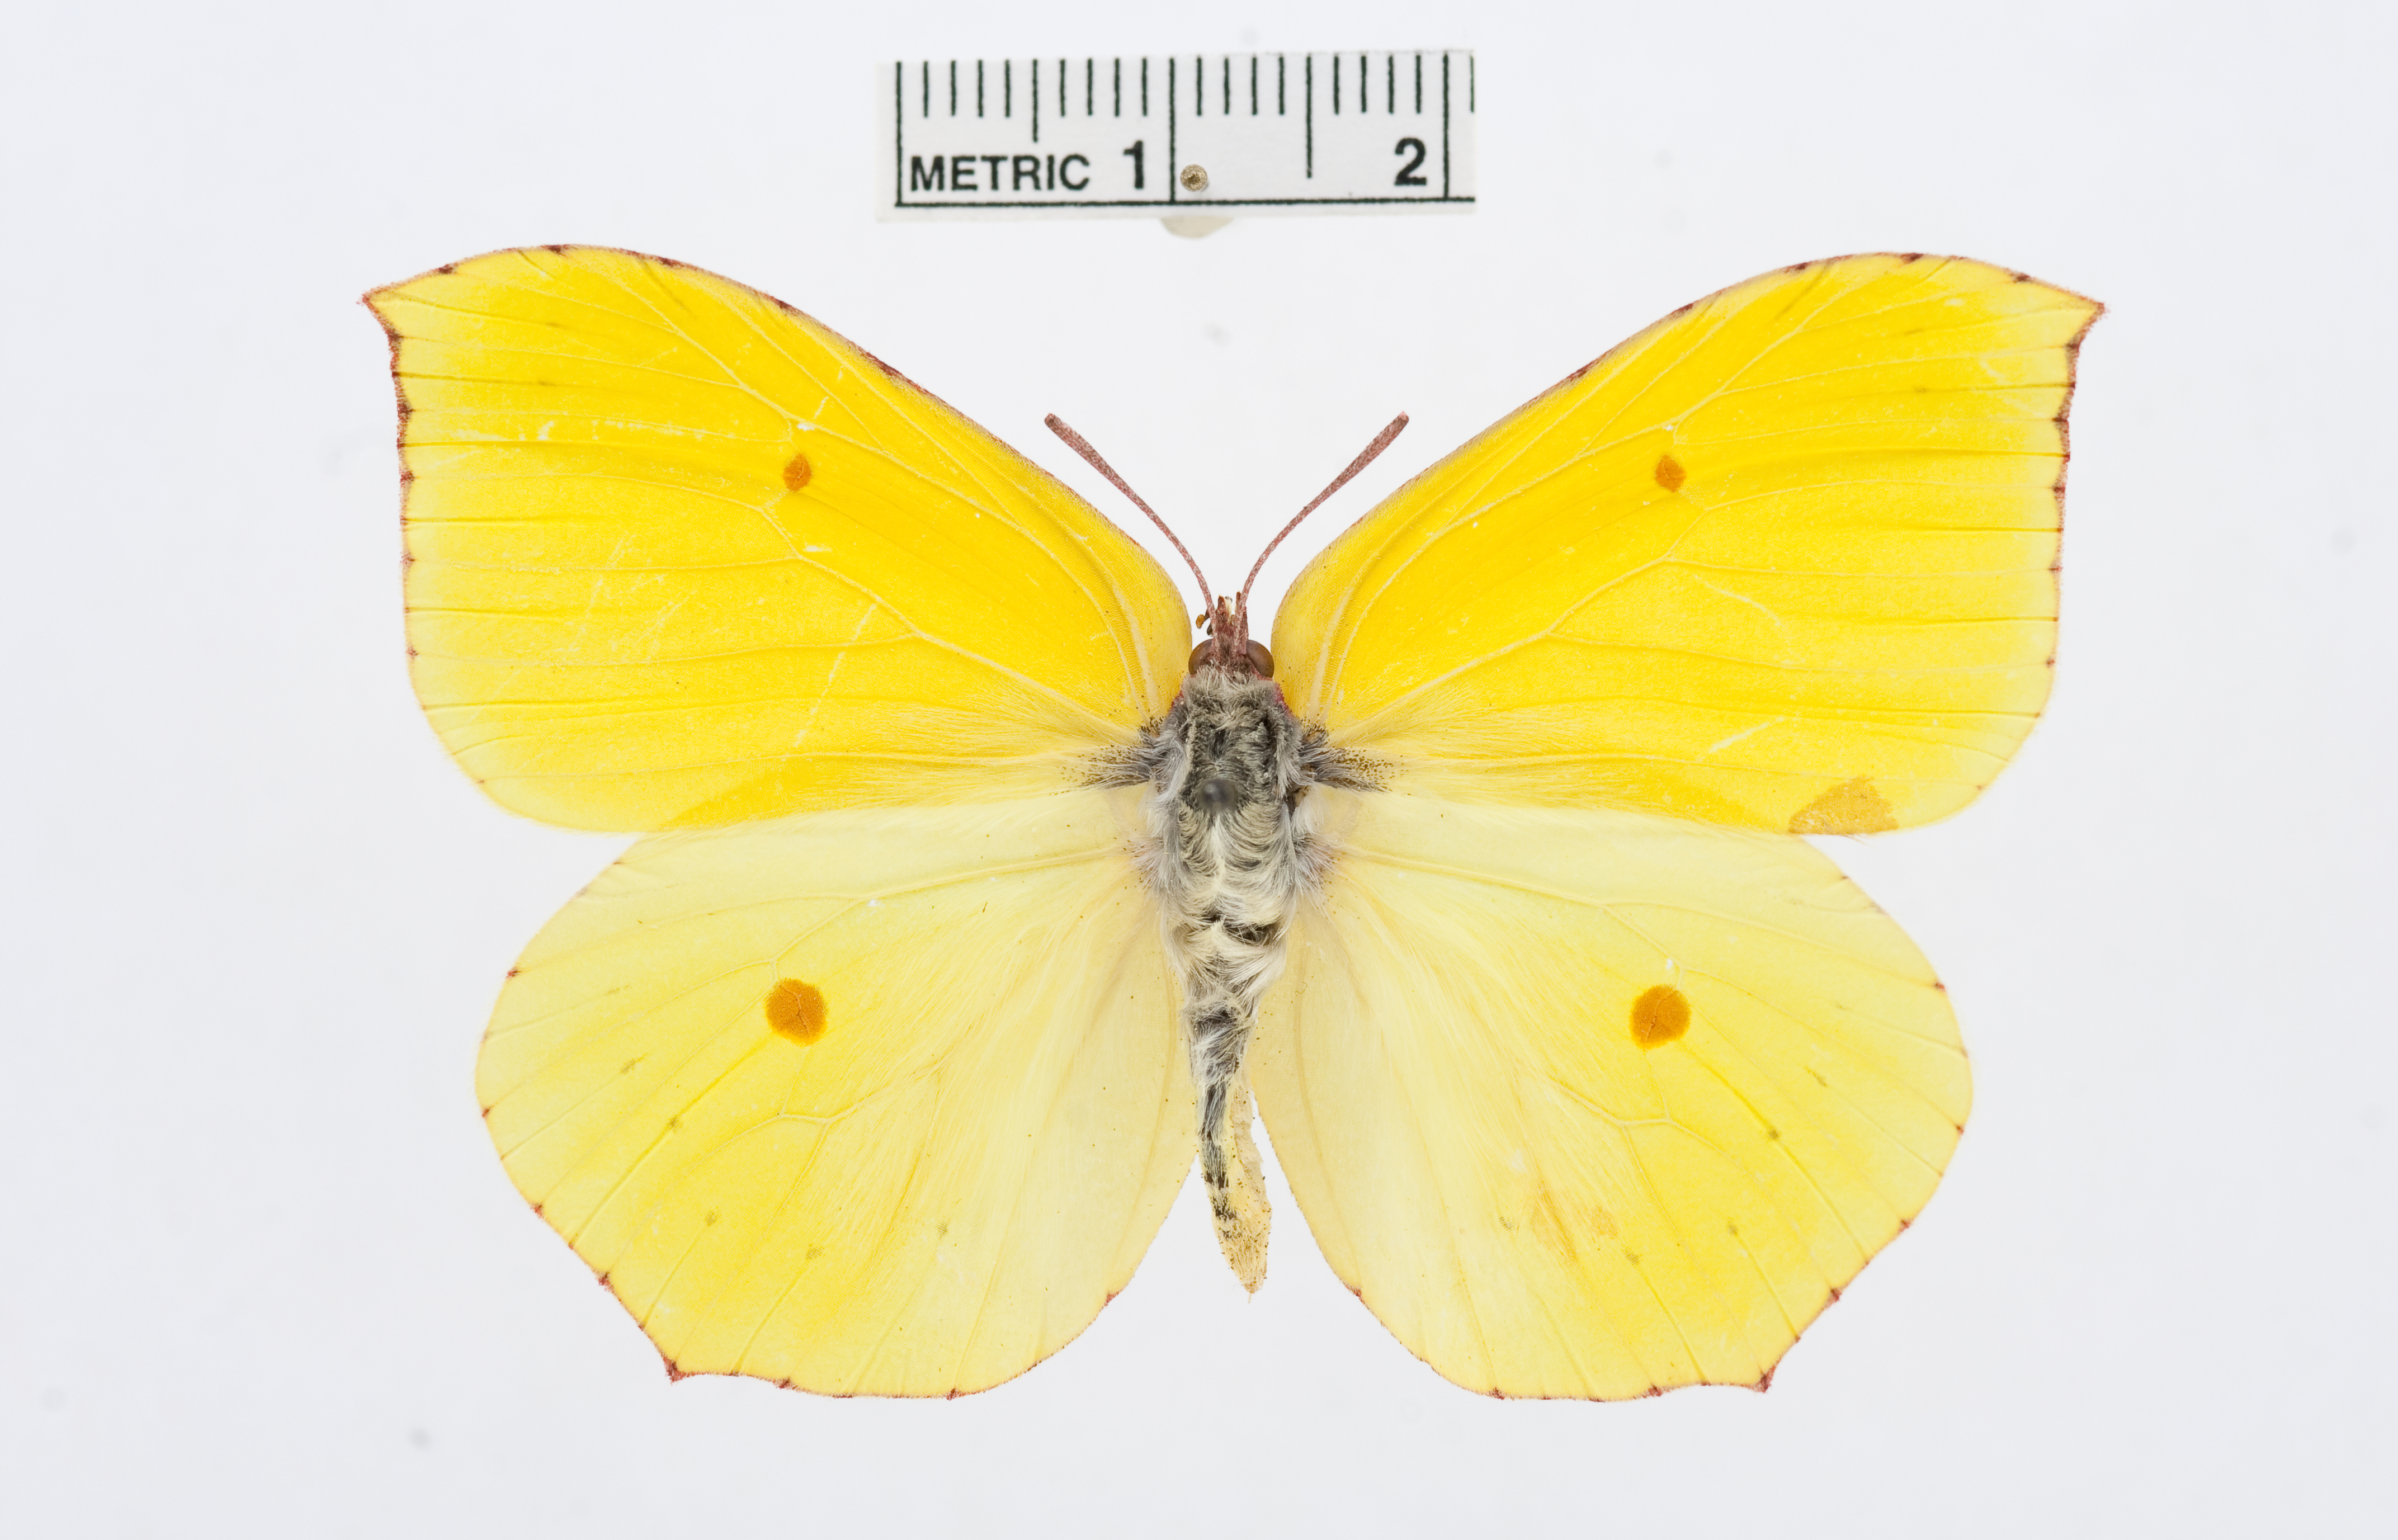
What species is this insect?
Gonepteryx maxima
